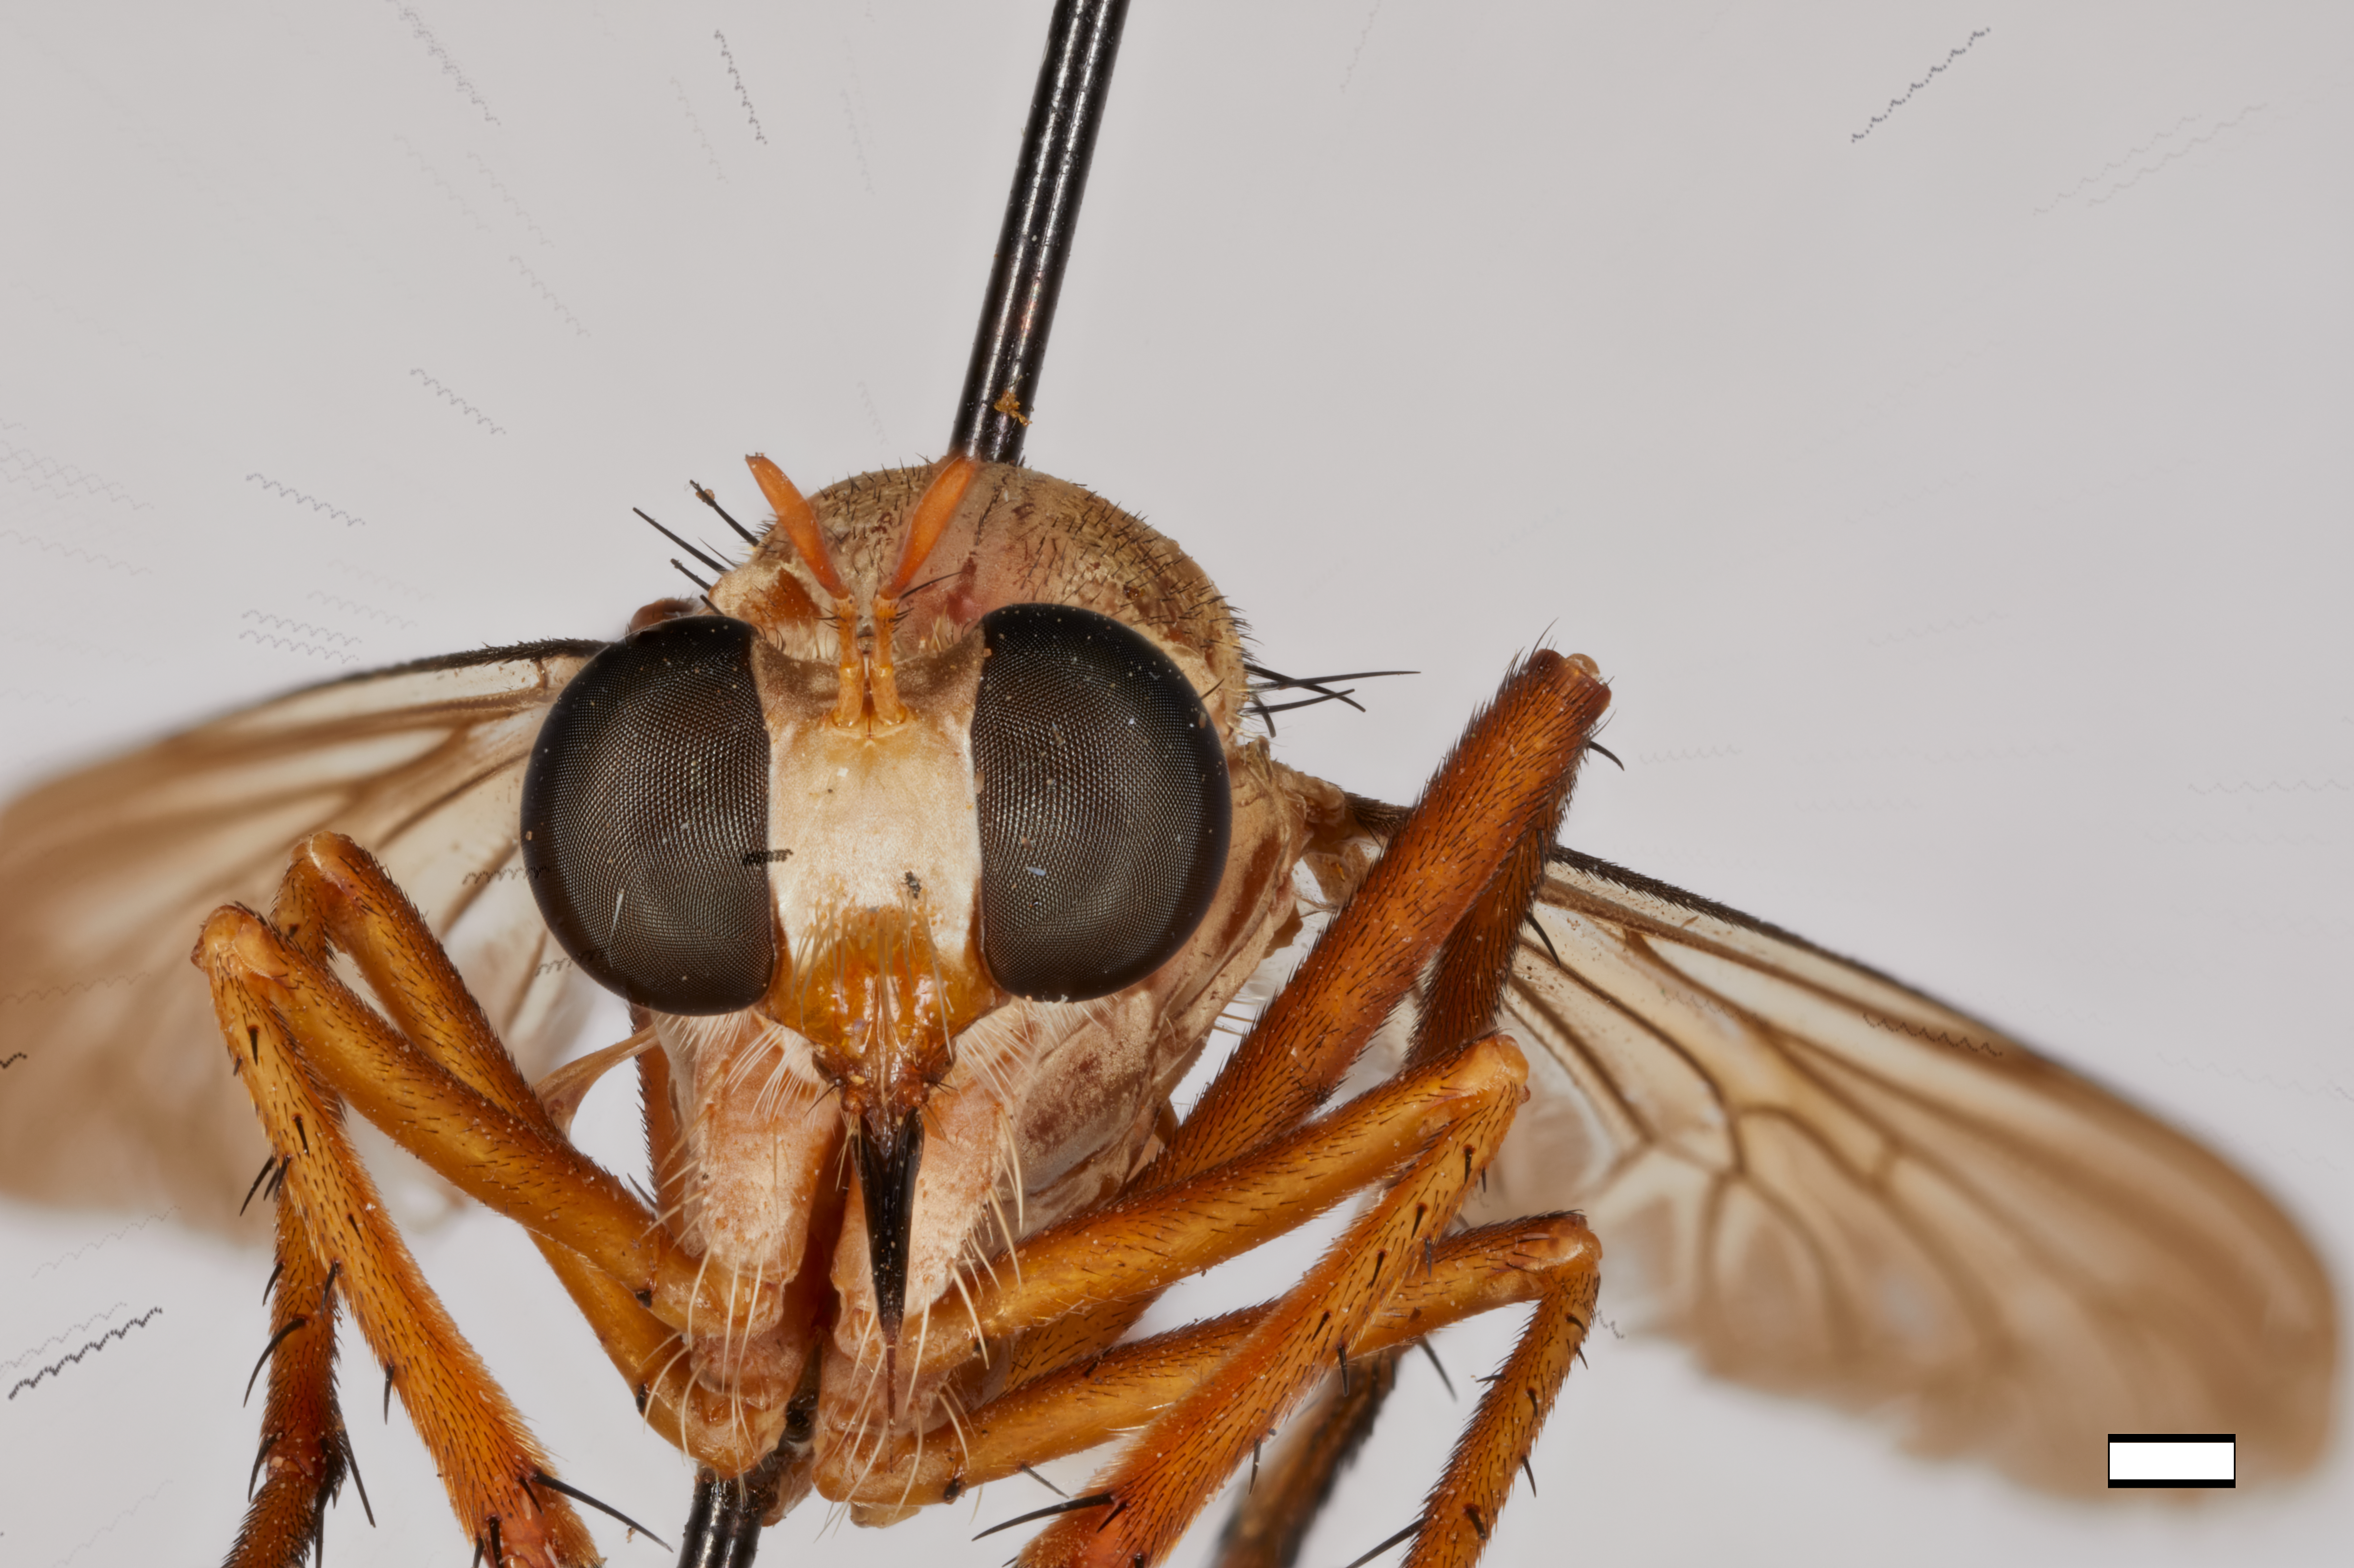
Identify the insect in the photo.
Diogmites pritchardi
